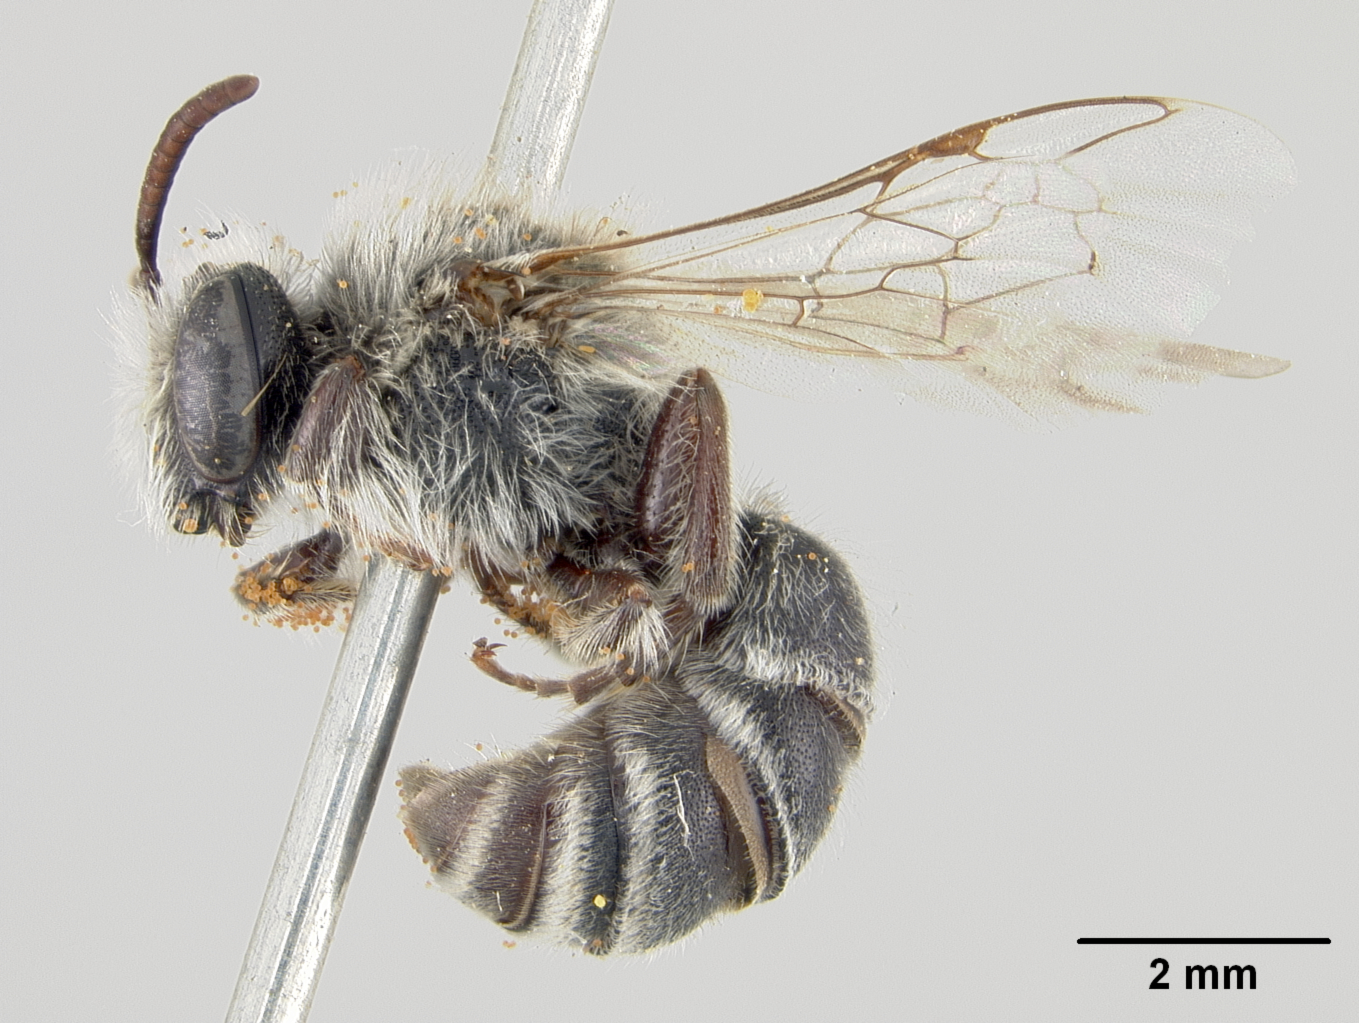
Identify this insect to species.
Colletes opuntiae
